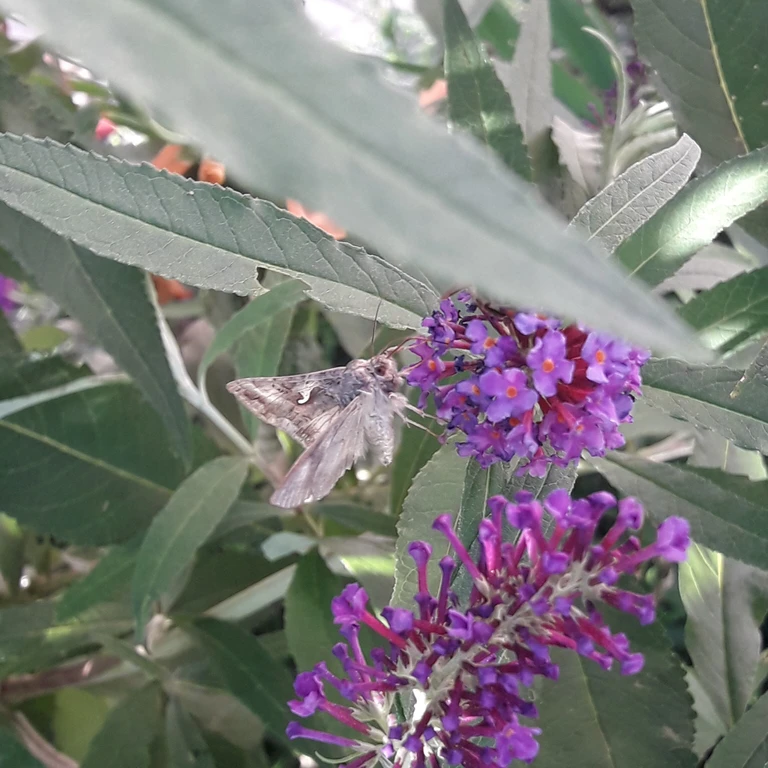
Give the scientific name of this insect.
Autographa gamma
